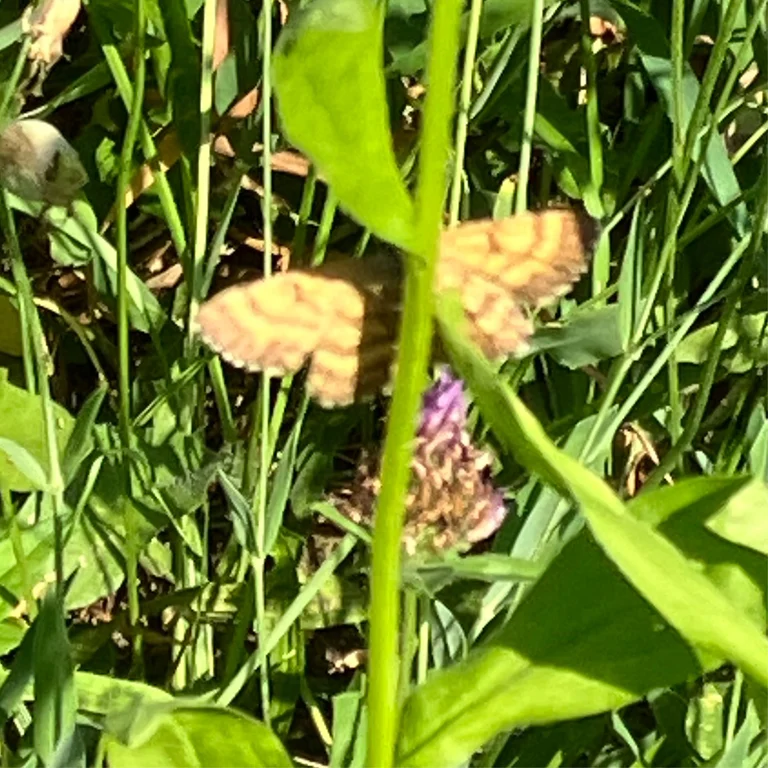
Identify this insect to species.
Ematurga atomaria
